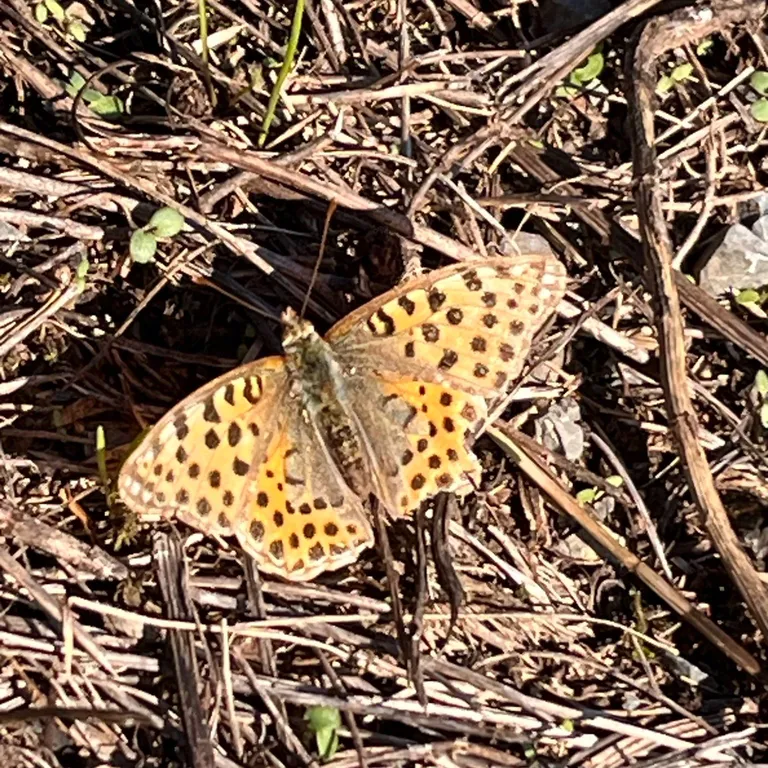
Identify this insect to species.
Issoria lathonia
